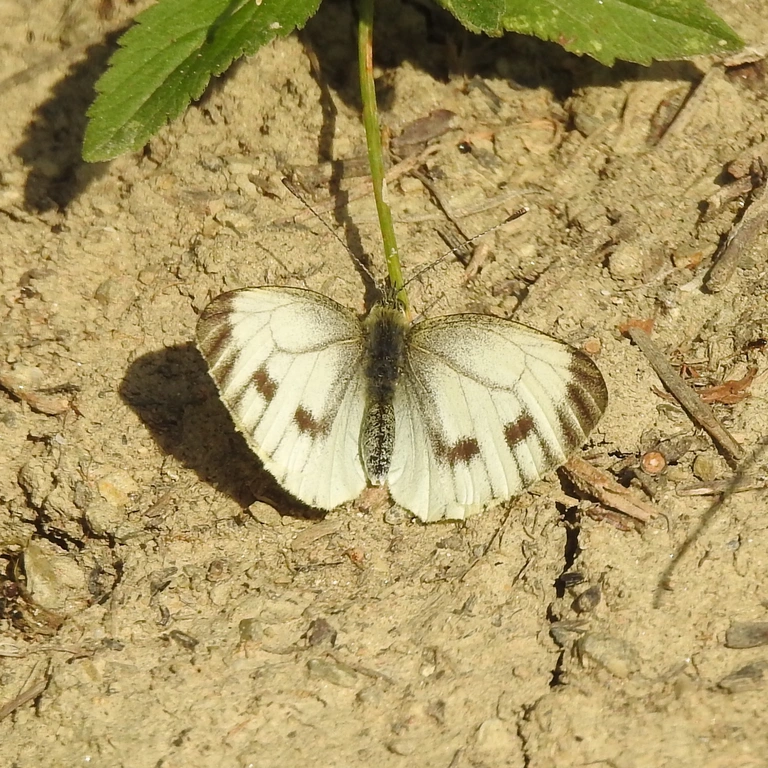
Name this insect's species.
Pieris napi
